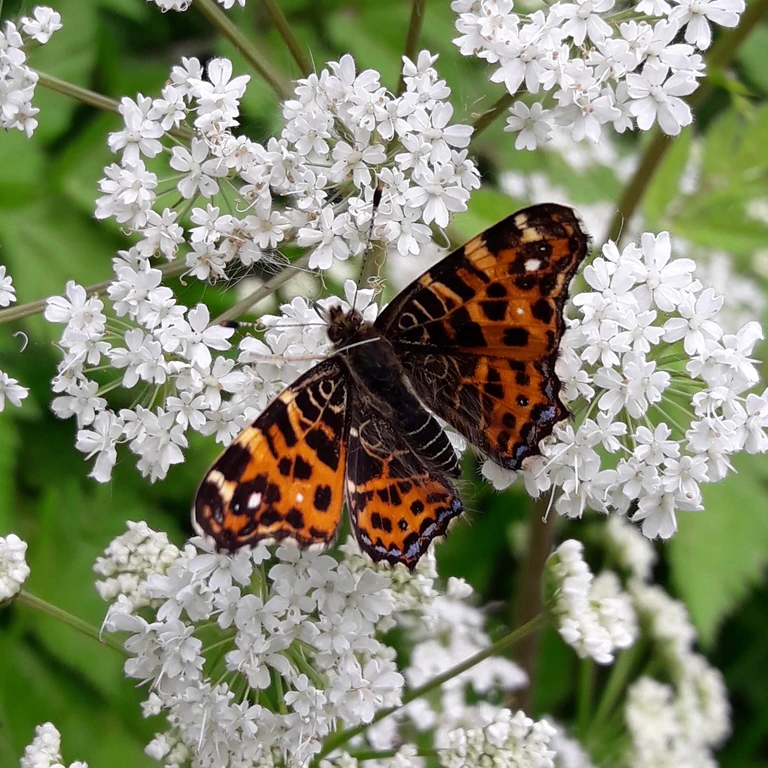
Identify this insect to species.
Araschnia levana
